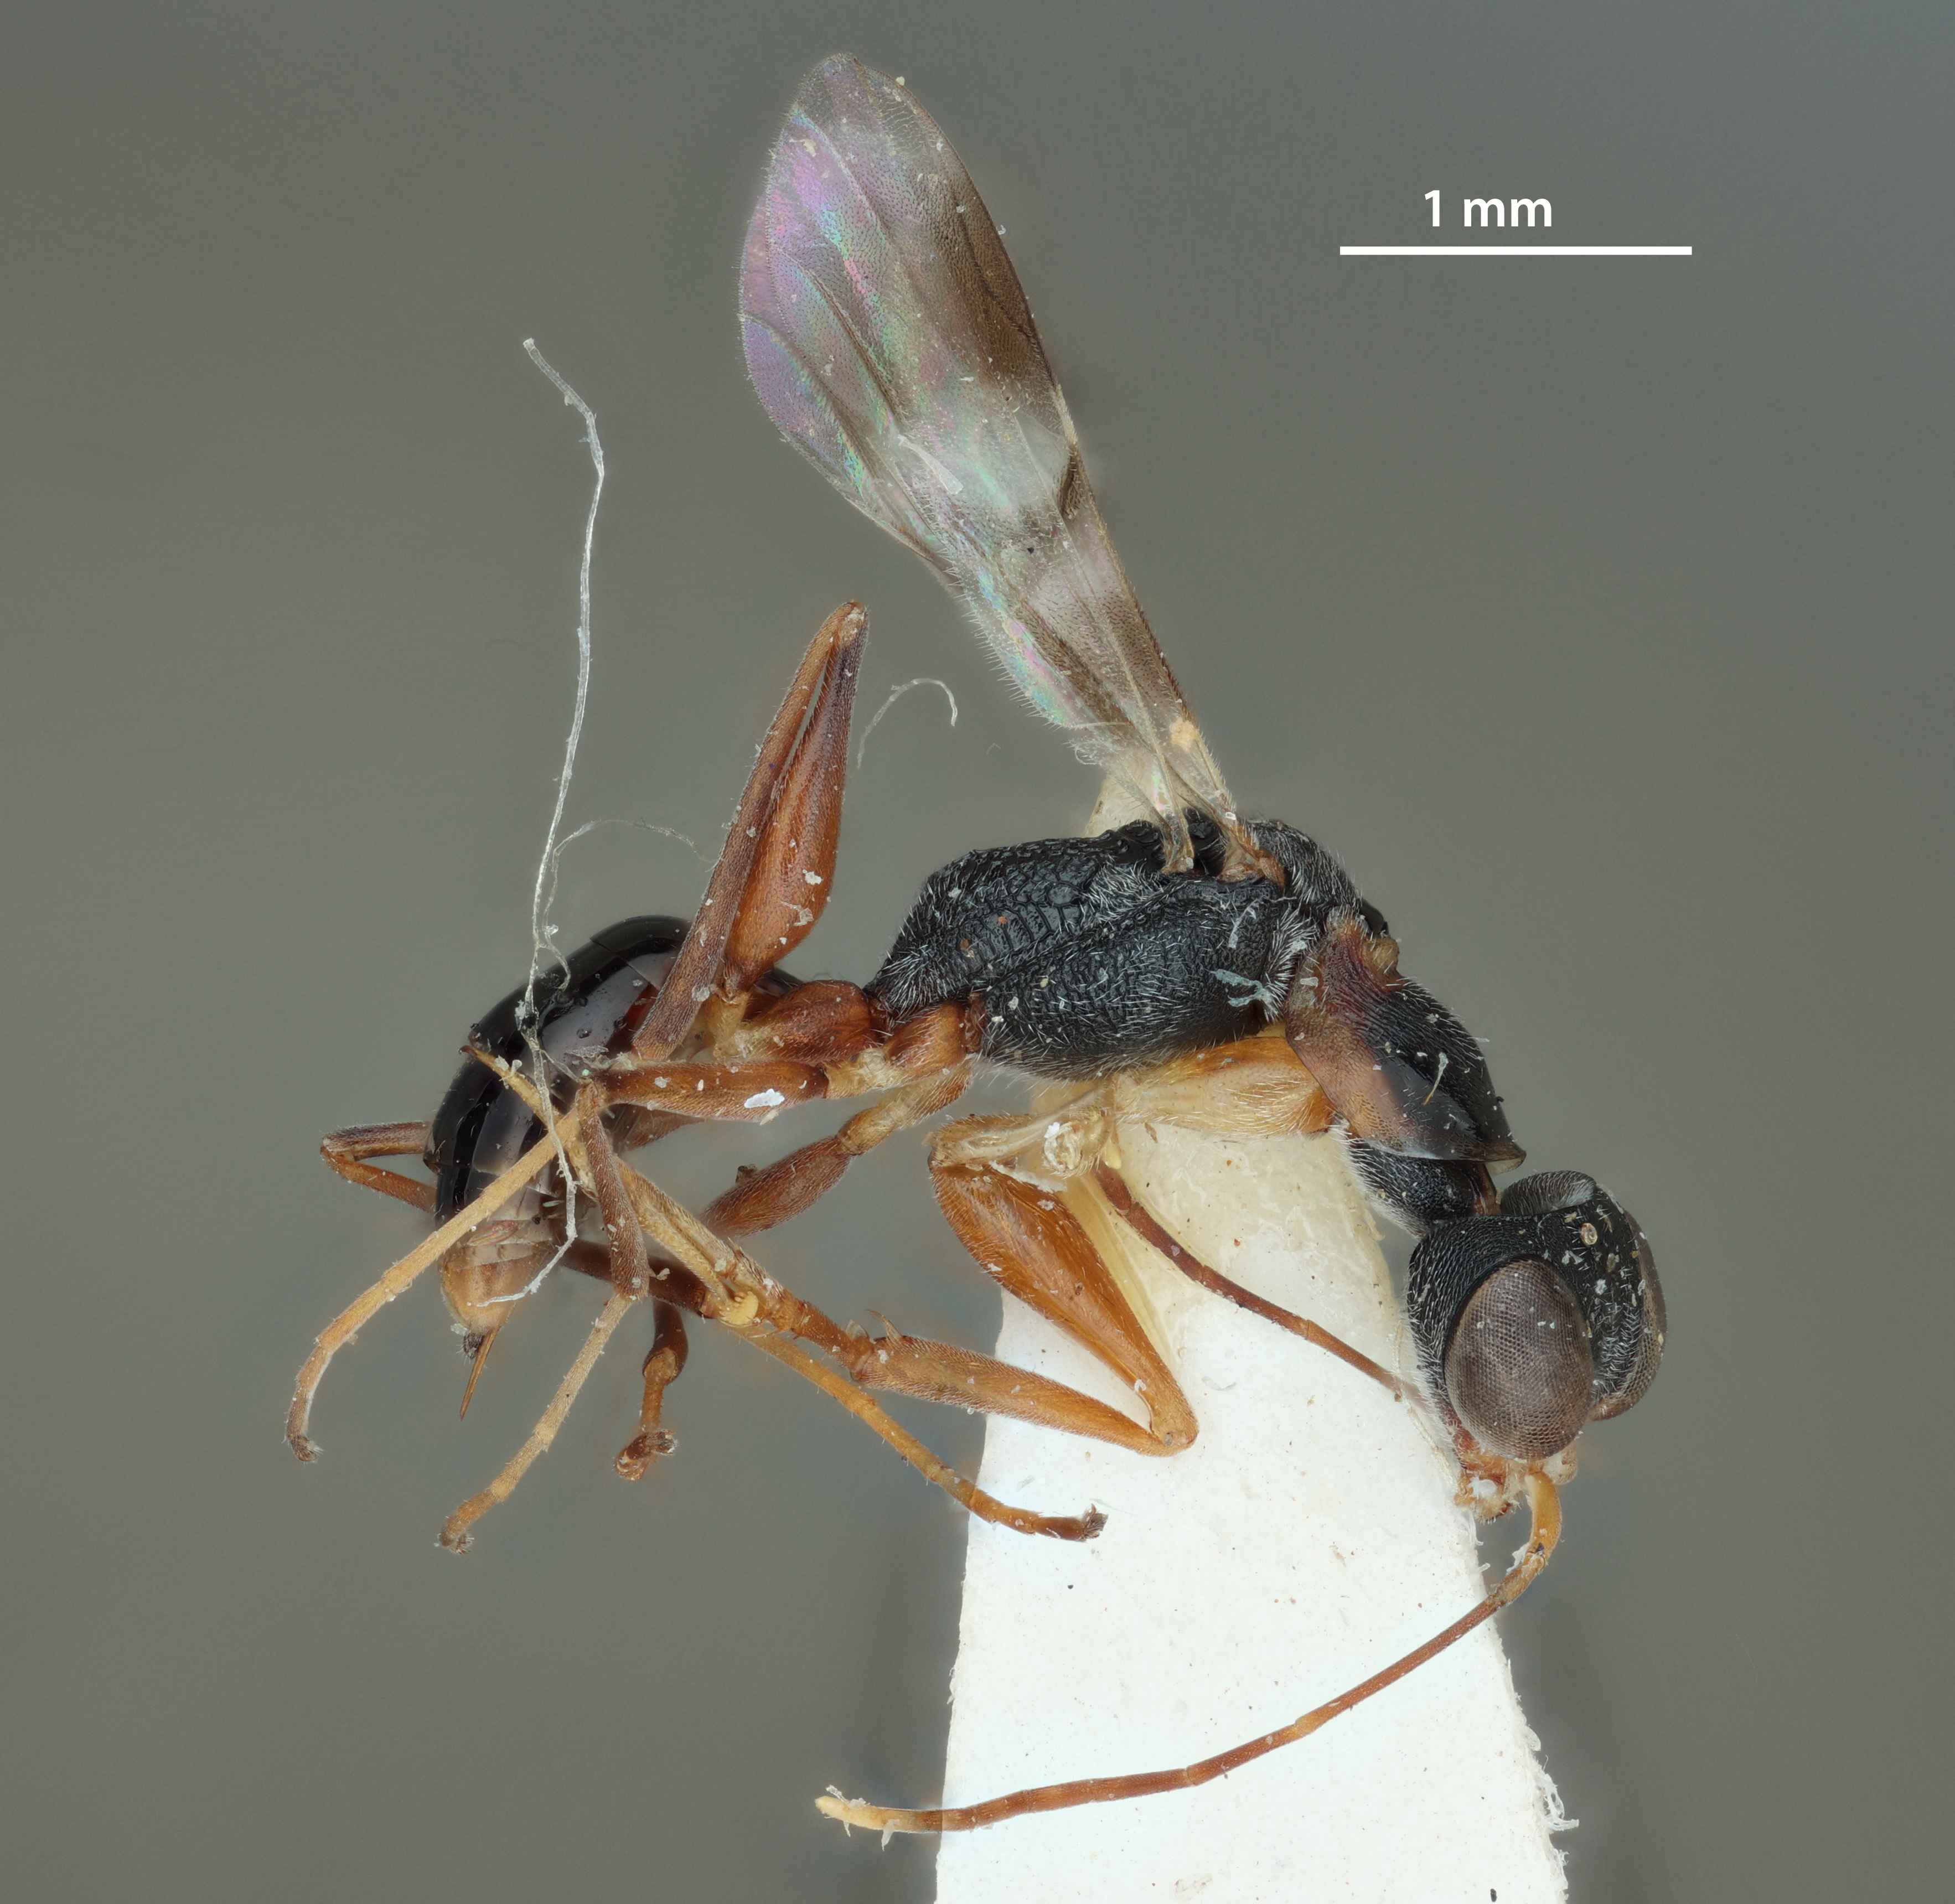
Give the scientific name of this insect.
Dryinus lankanus
